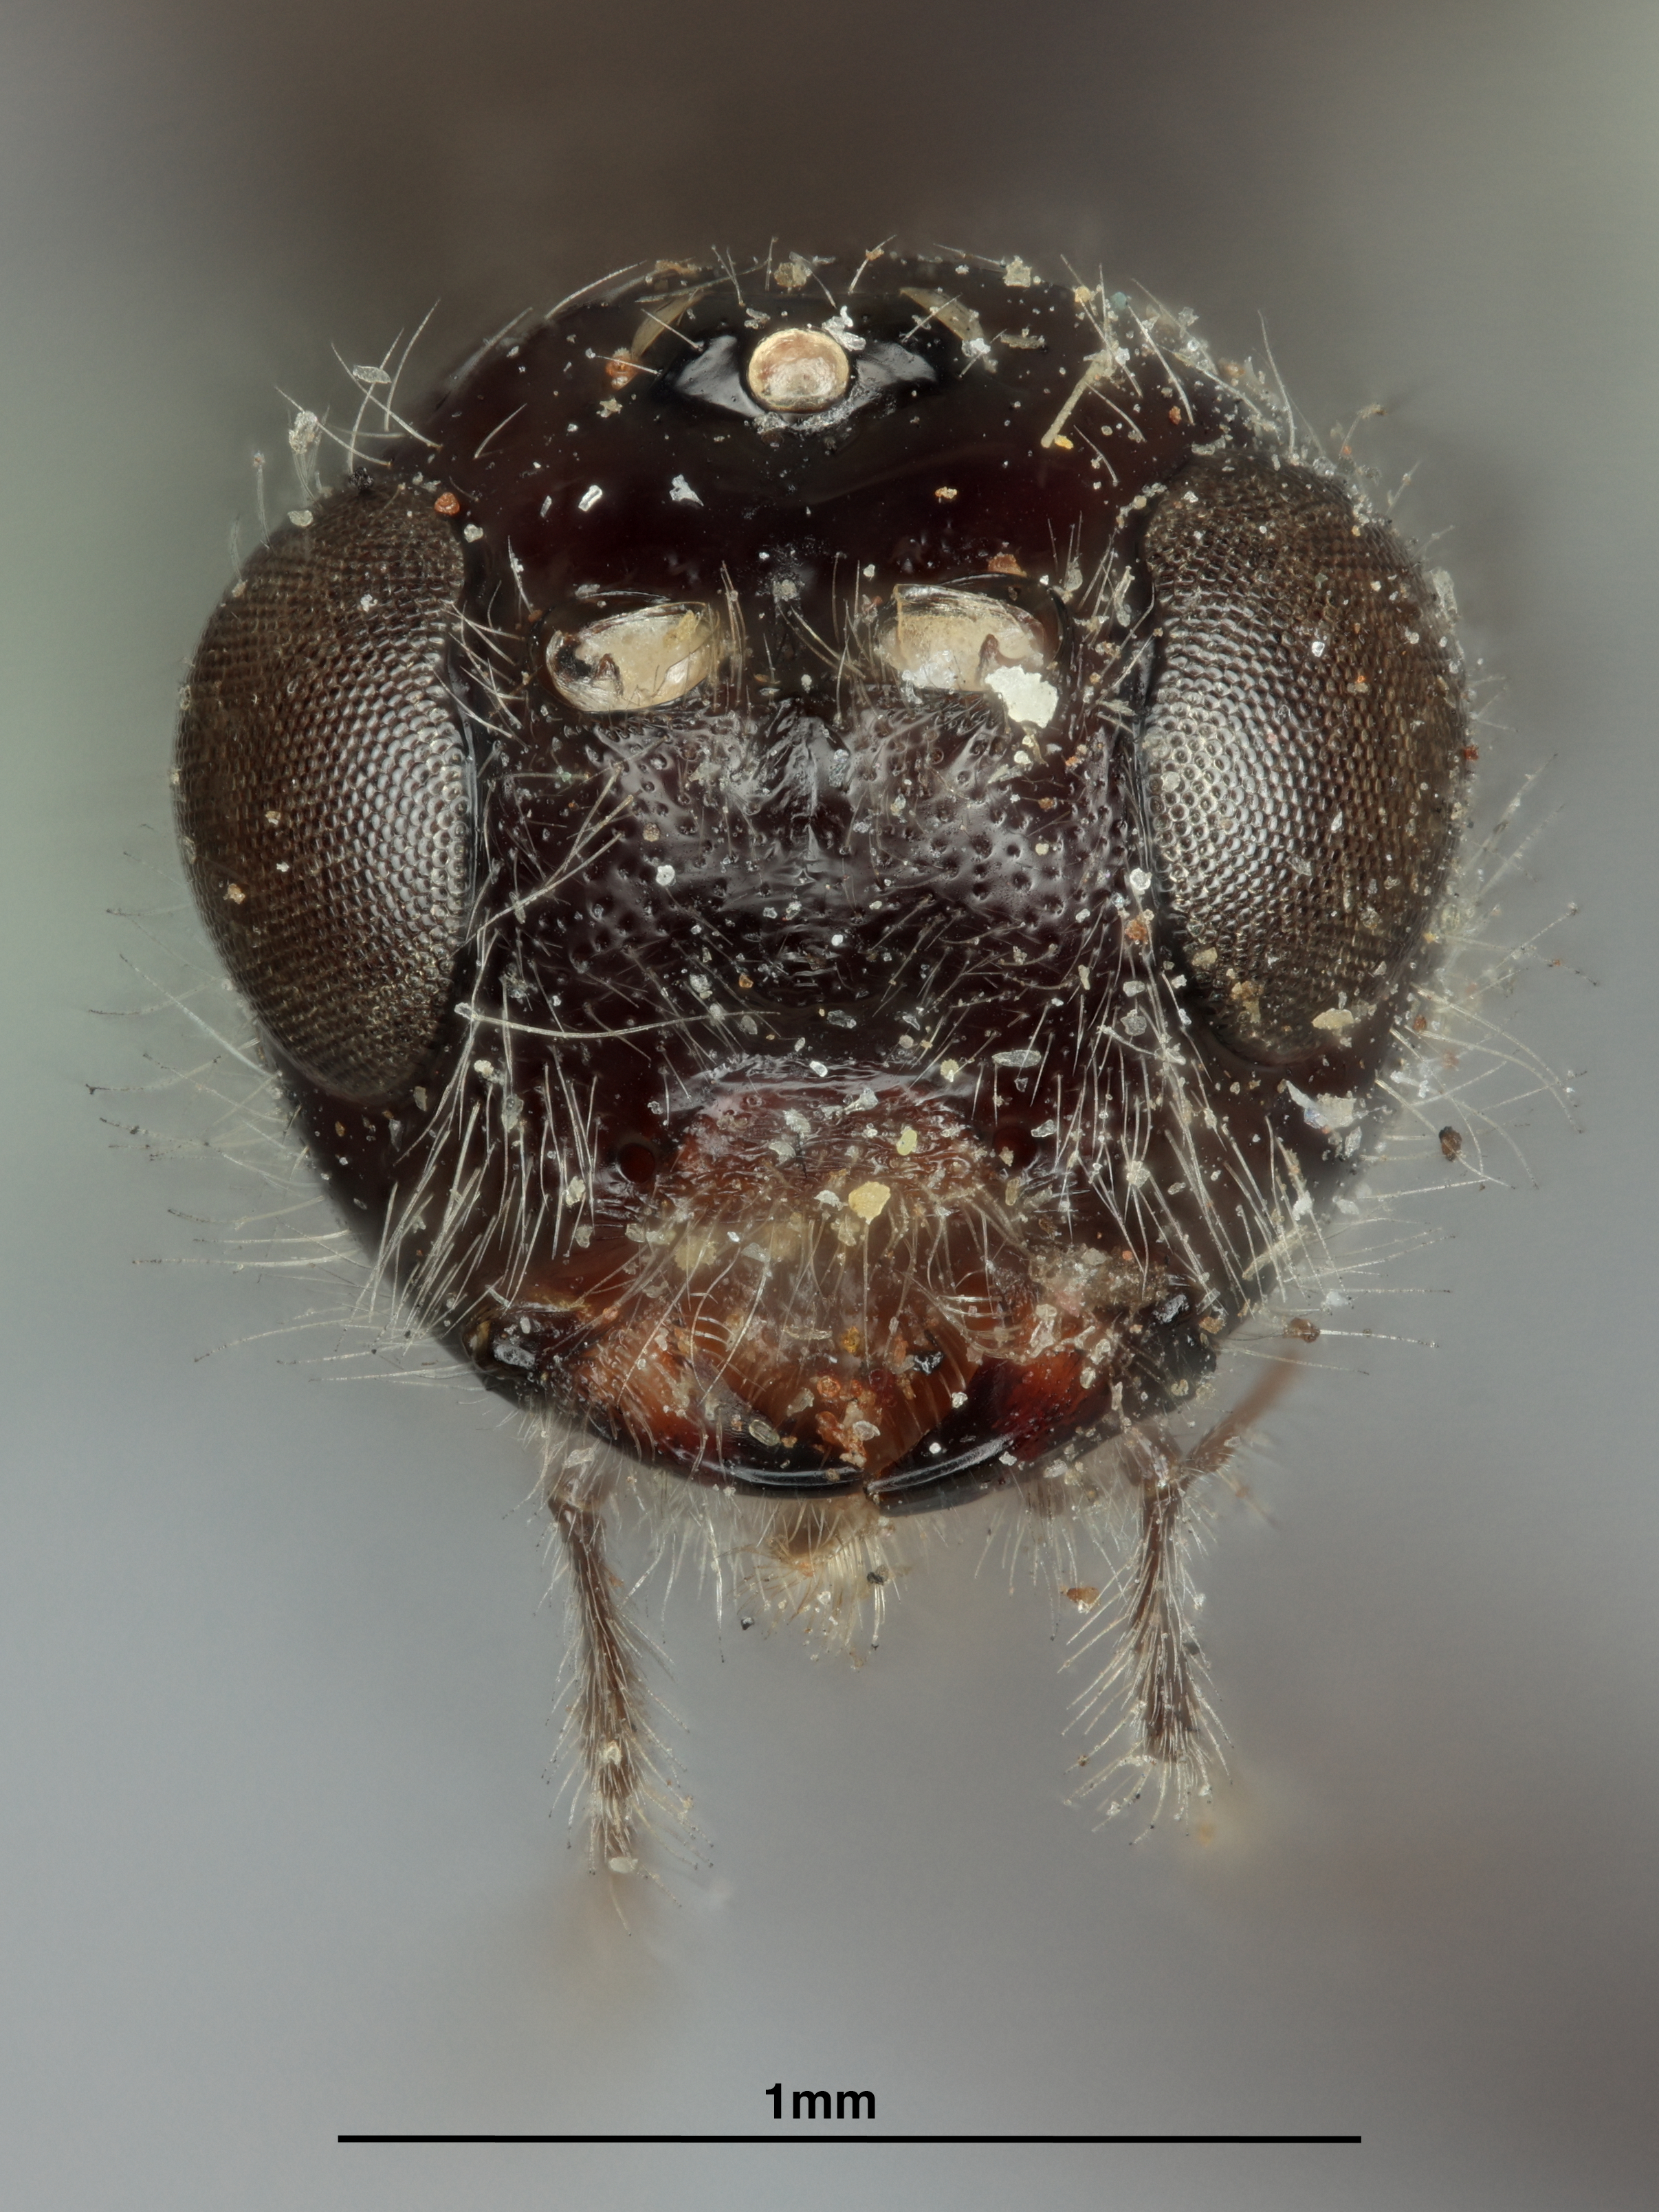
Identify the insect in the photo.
Syngaster rugosus
